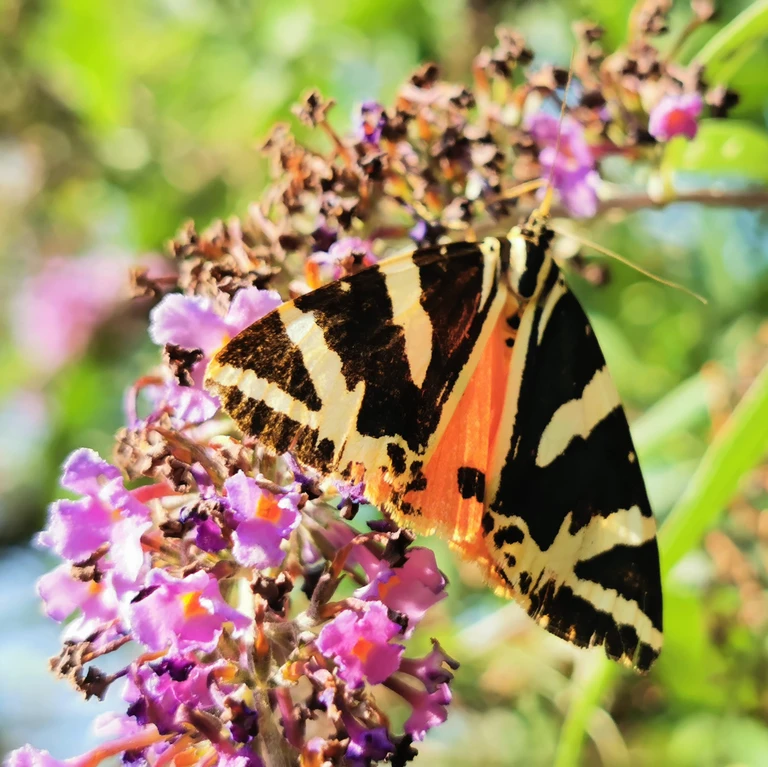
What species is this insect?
Euplagia quadripunctaria
